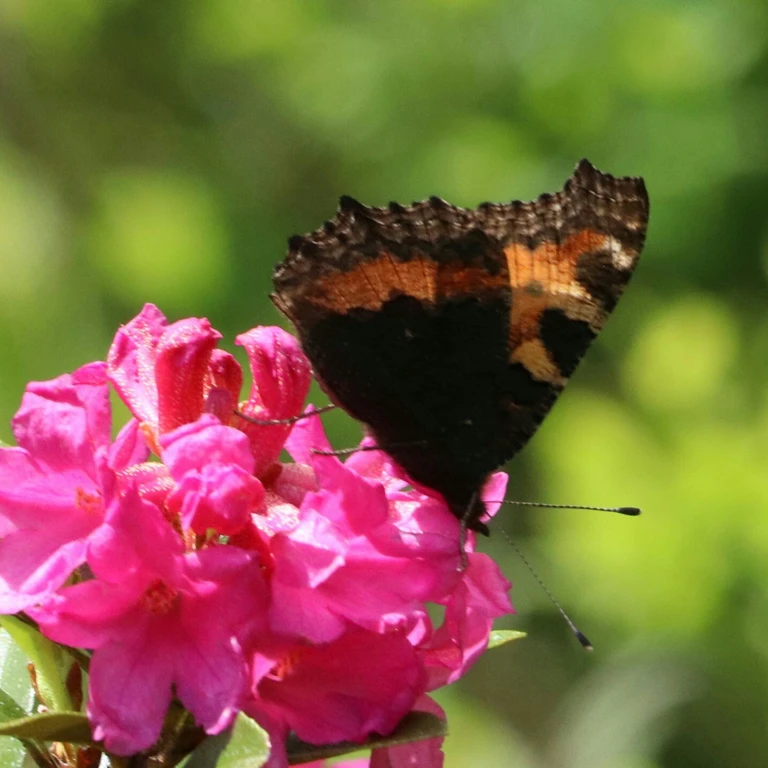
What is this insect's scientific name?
Aglais urticae
